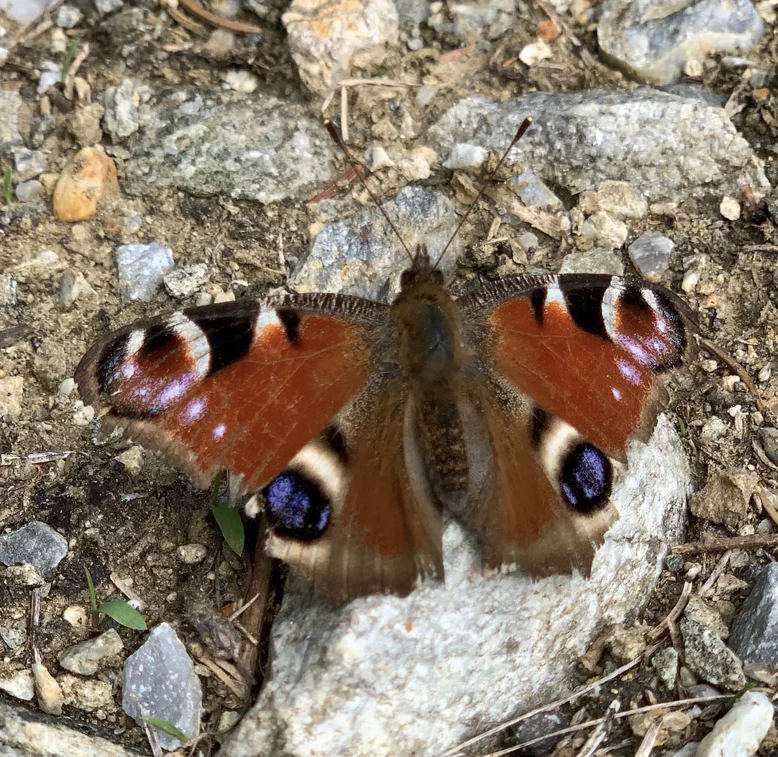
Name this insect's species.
Aglais io
